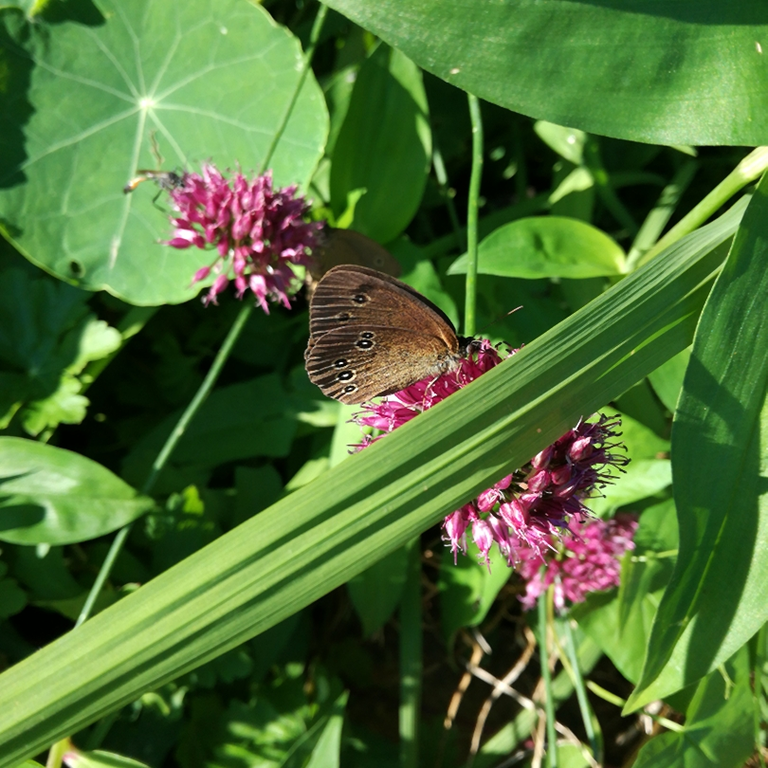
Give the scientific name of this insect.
Aphantopus hyperantus
